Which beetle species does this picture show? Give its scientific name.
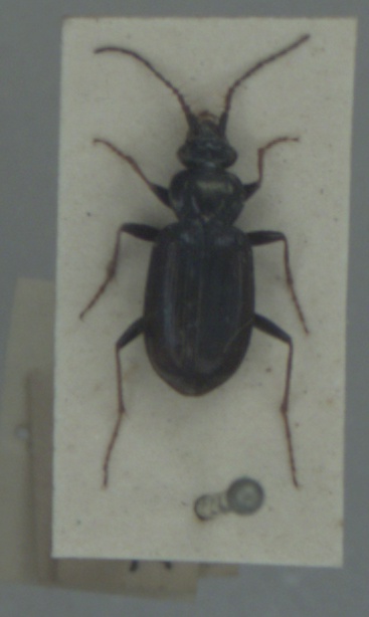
Loricera pilicornis
